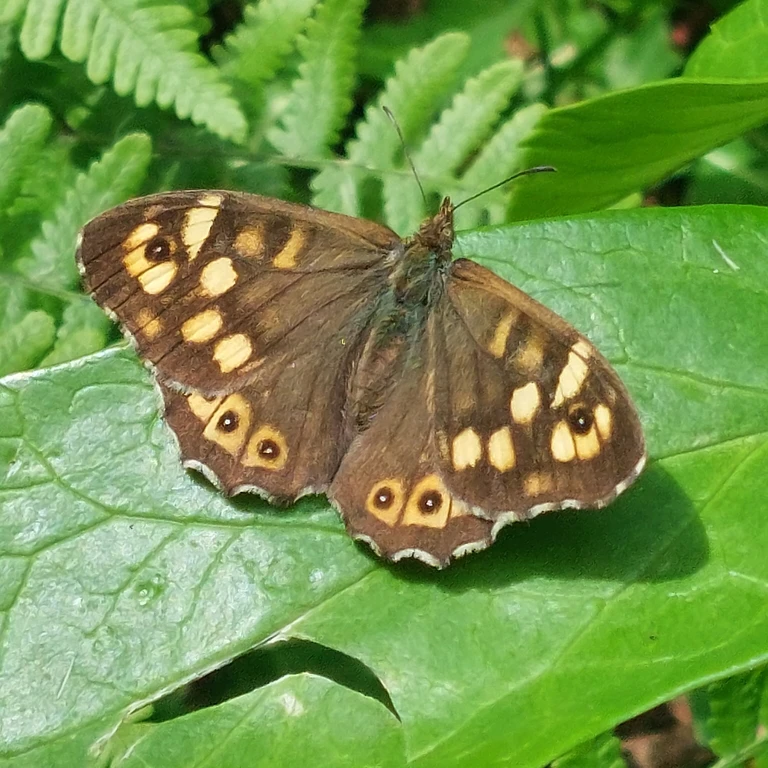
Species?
Pararge aegeria
